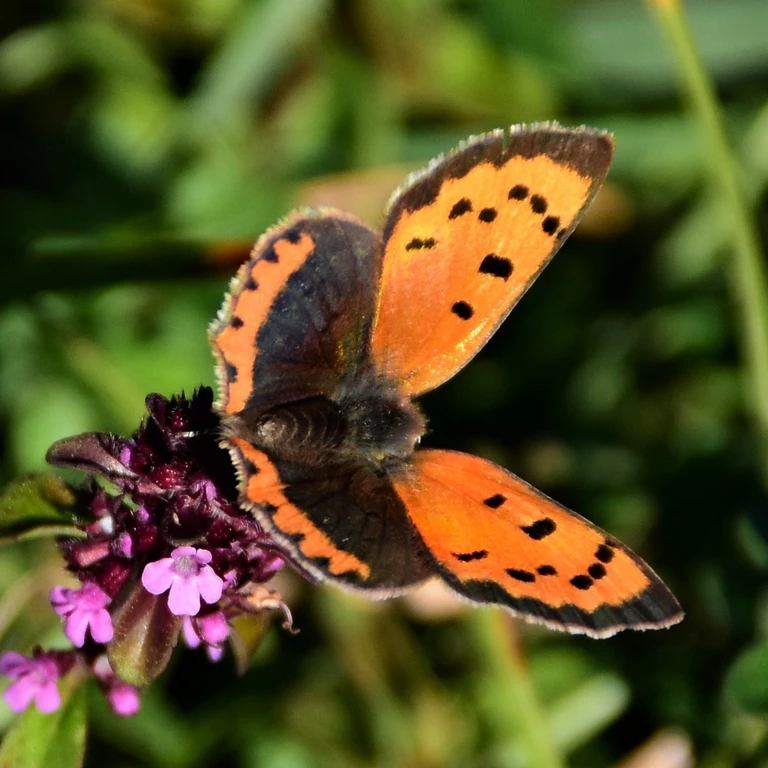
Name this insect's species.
Lycaena phlaeas
